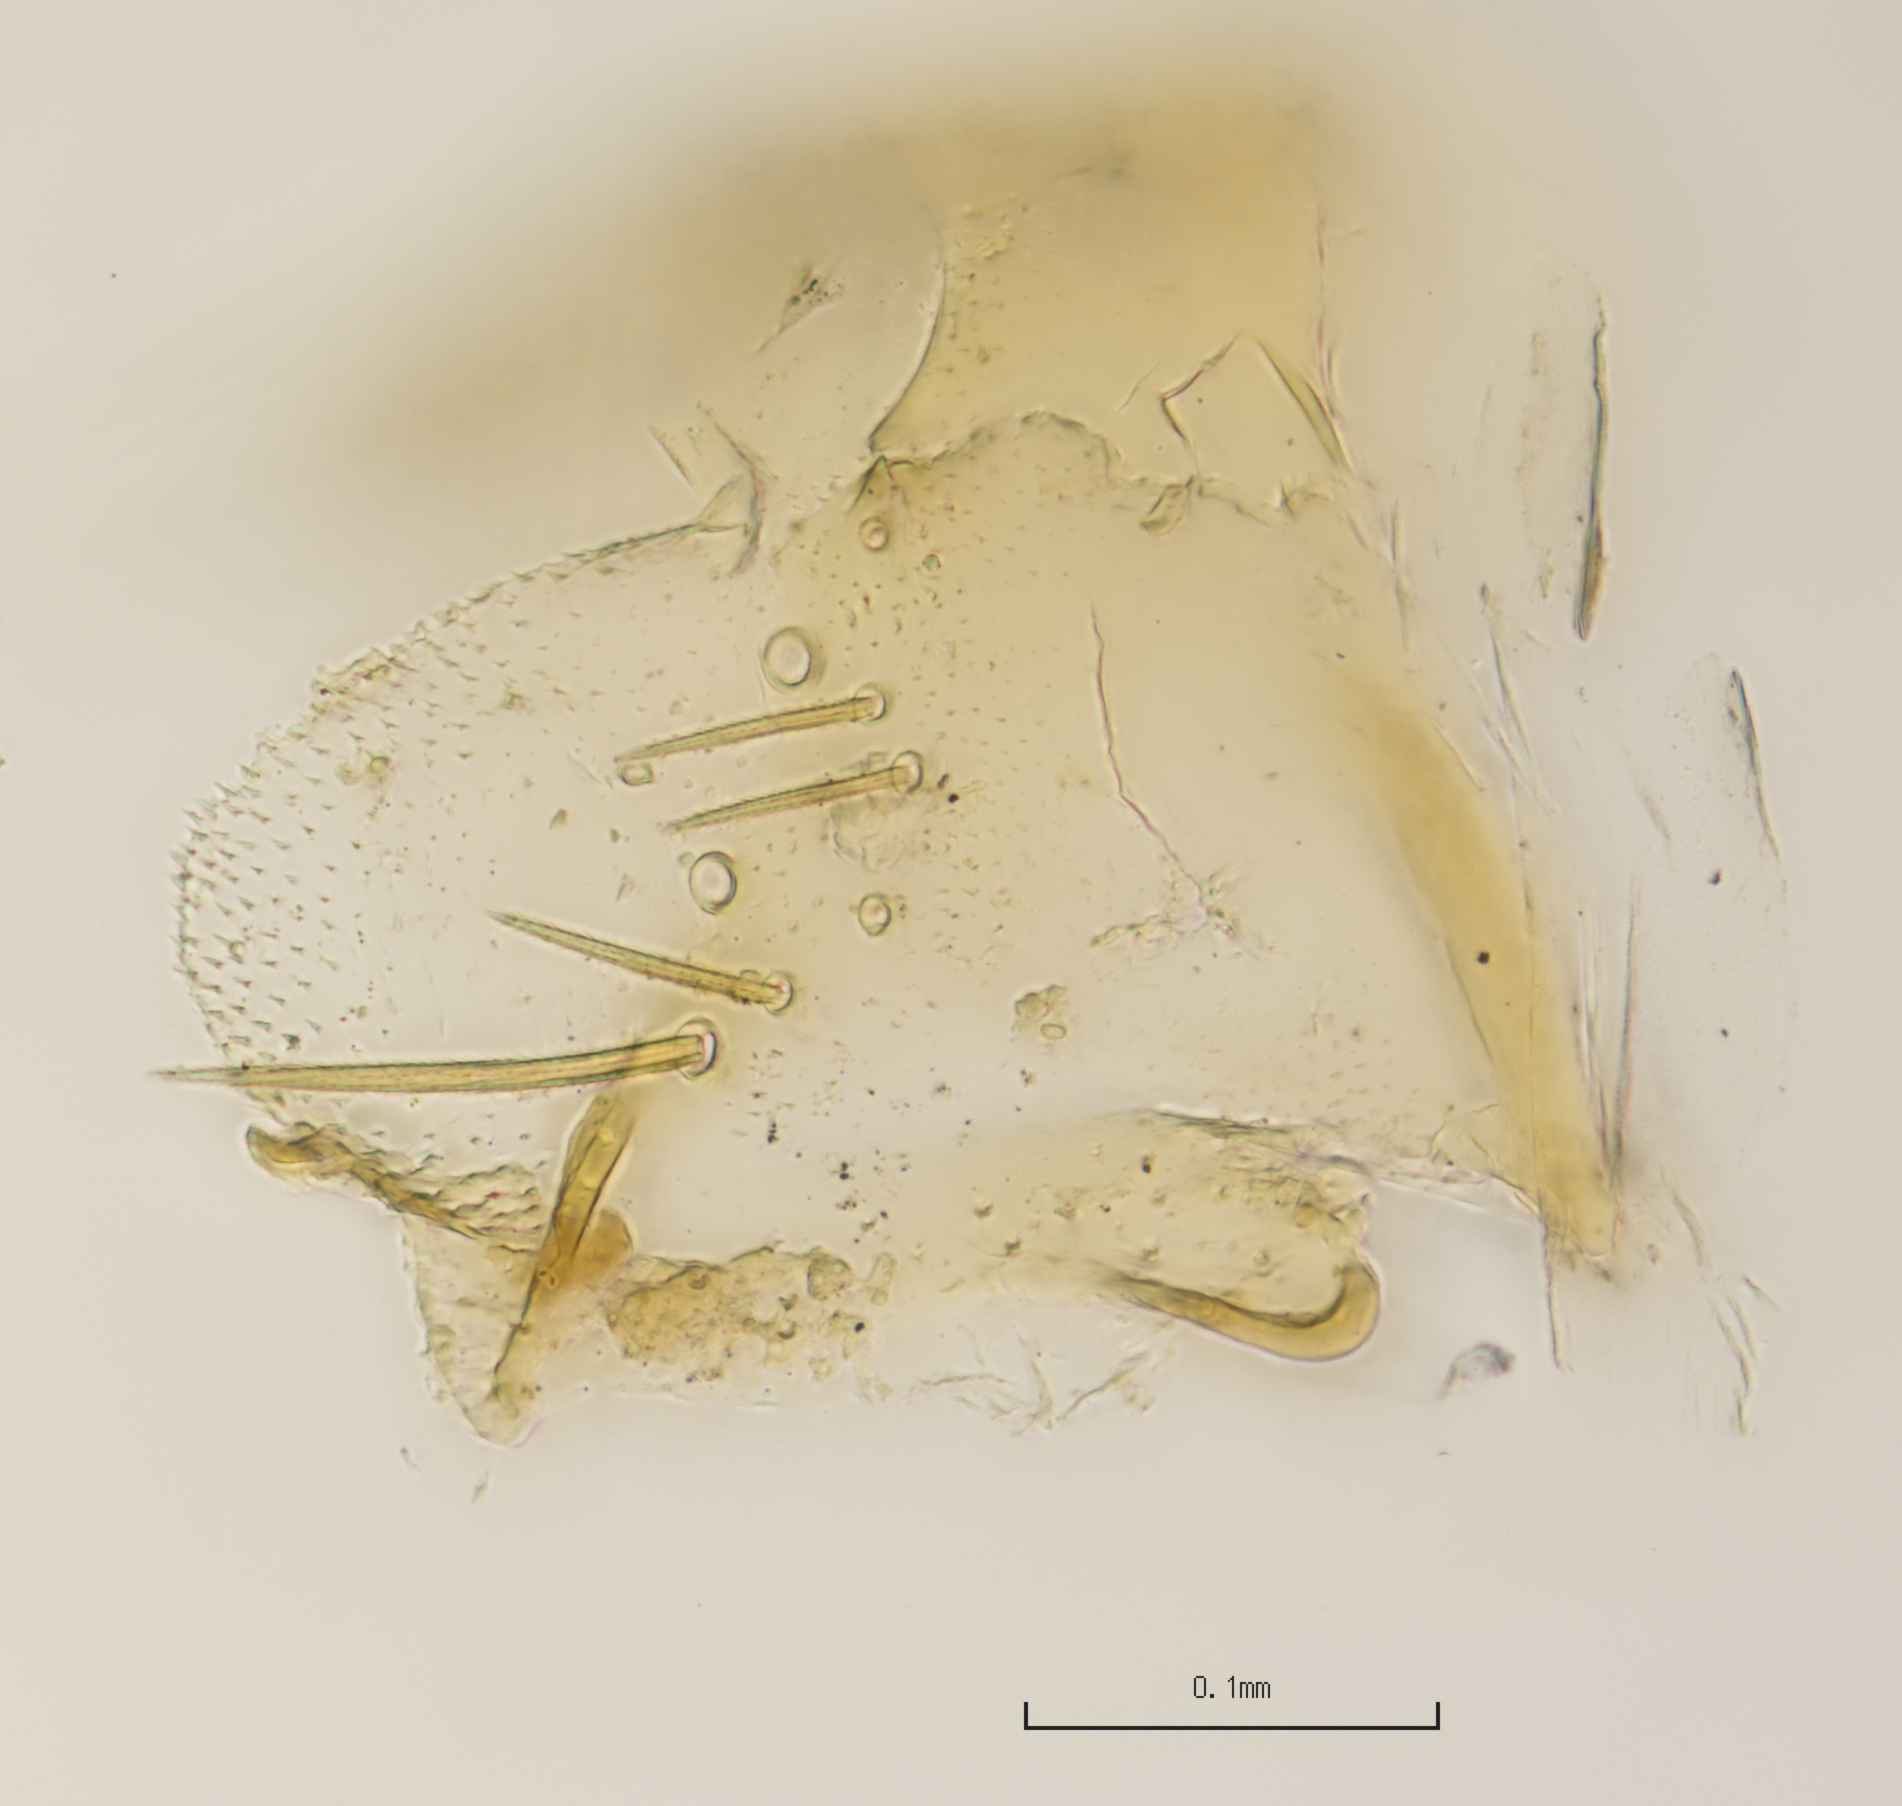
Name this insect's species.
Balclutha curvata
